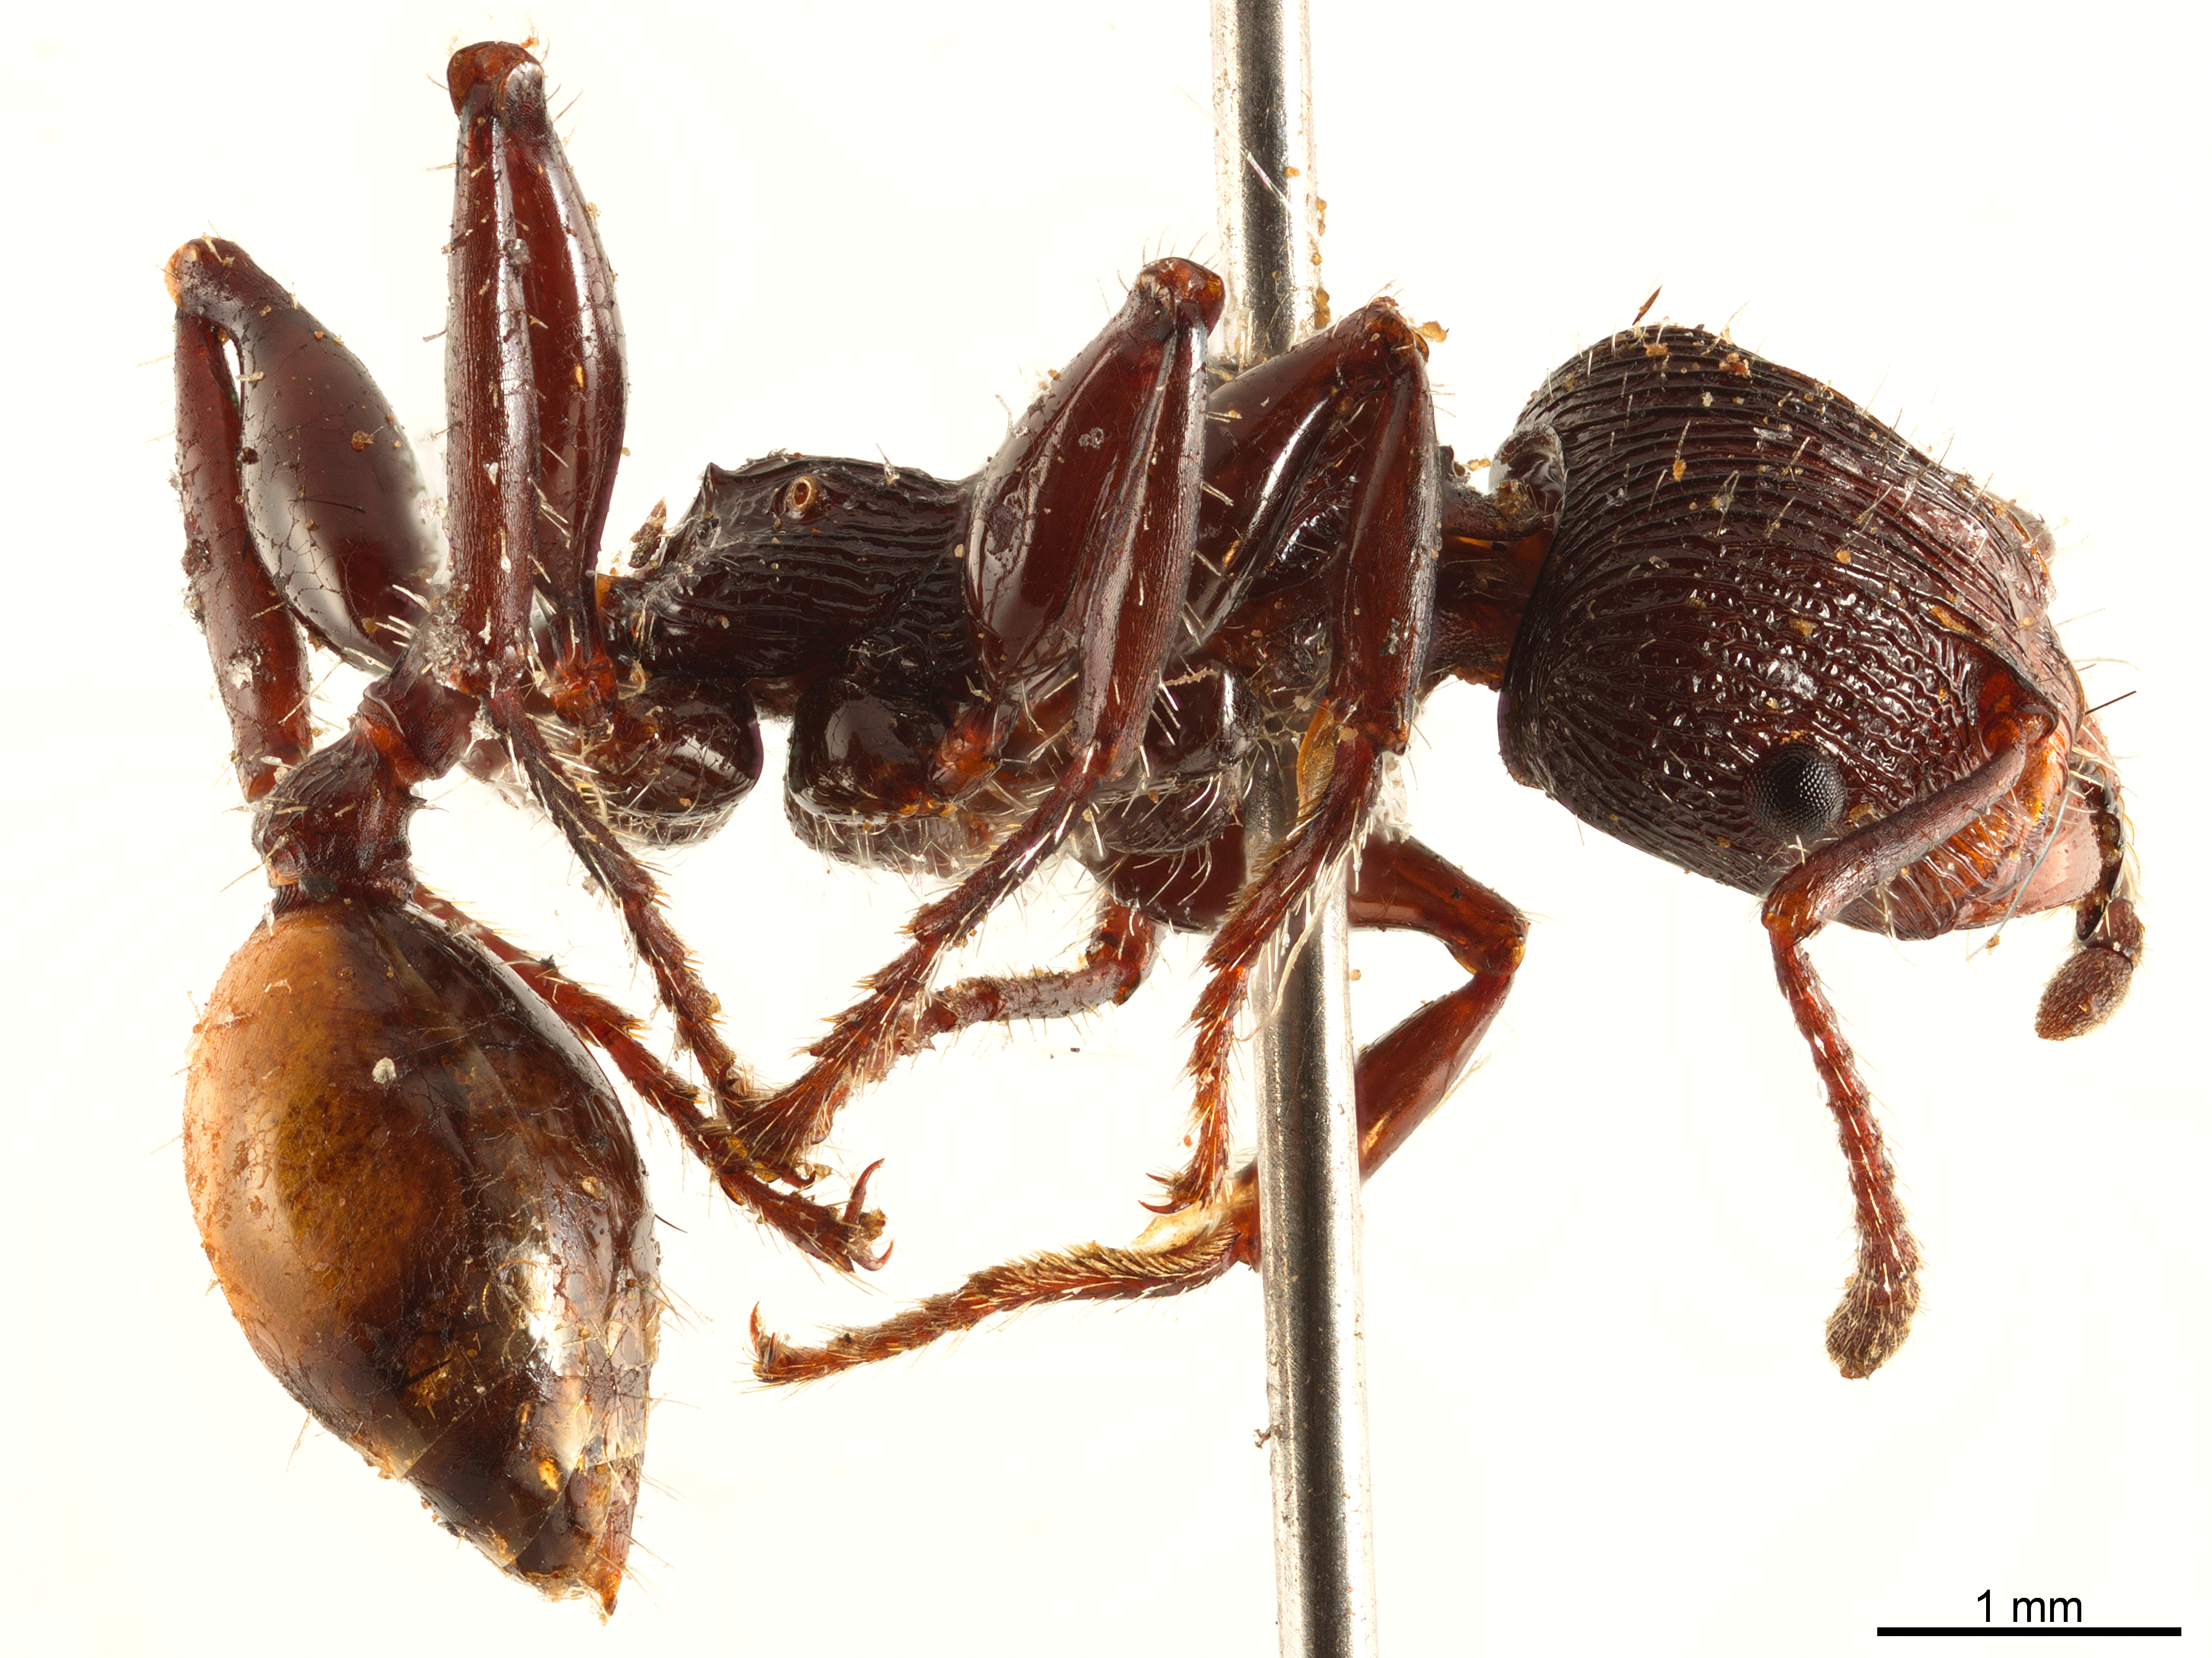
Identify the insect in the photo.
Podomyrma gratiosa
